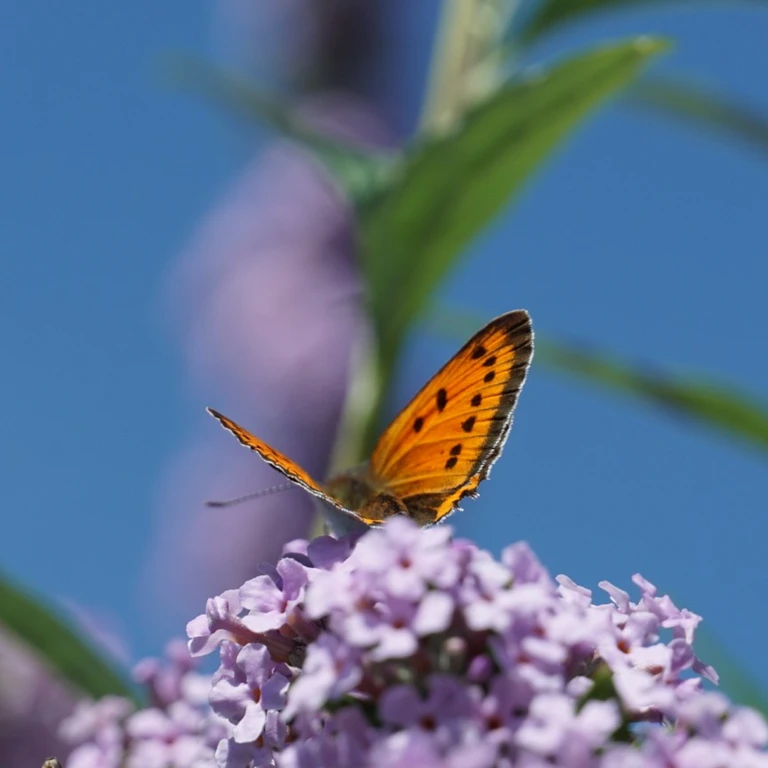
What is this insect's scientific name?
Lycaena dispar
